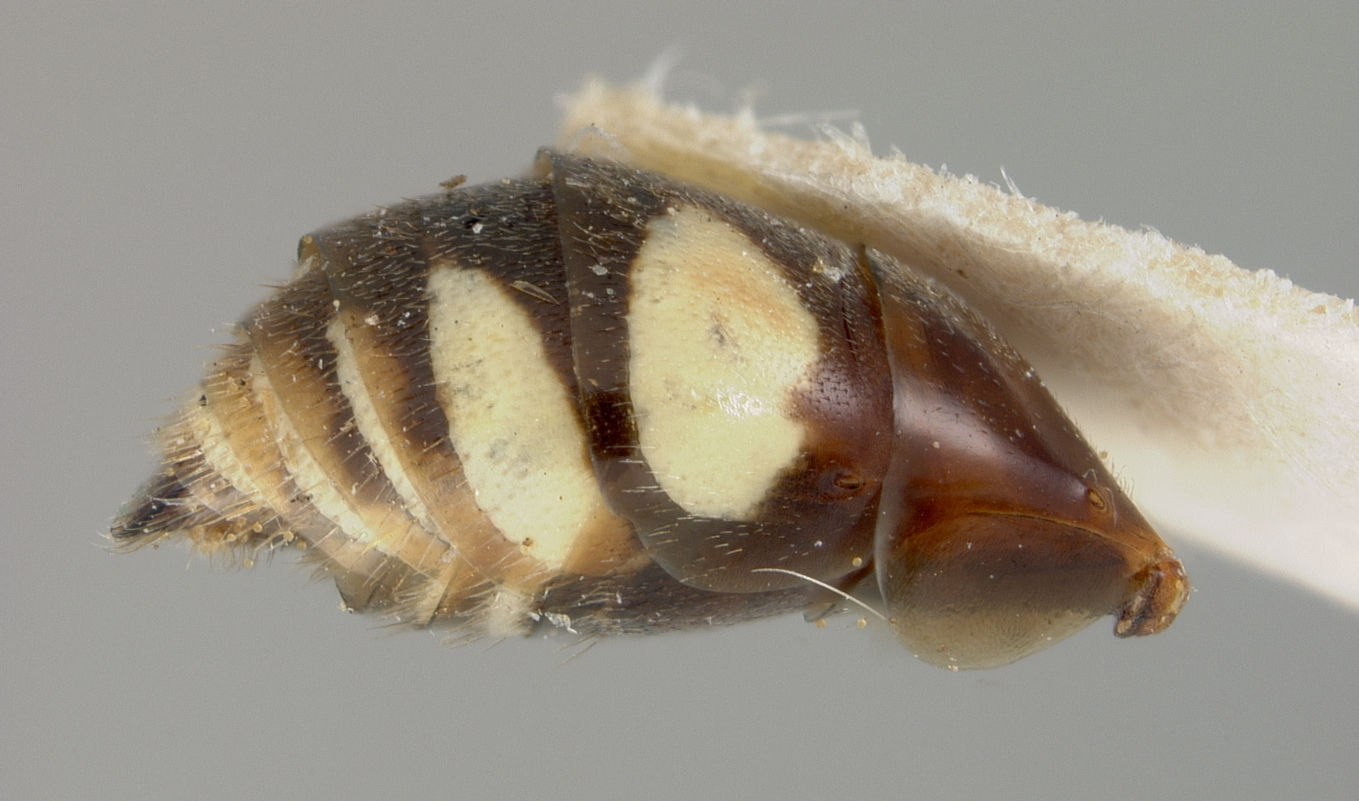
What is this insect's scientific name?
Nomada aquilarum
